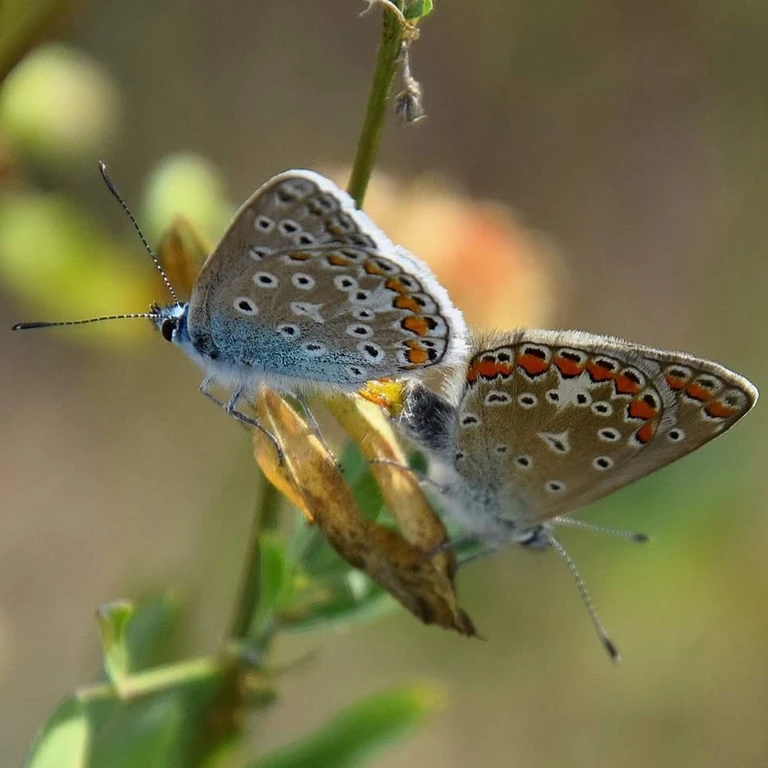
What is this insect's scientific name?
Polyommatus icarus
